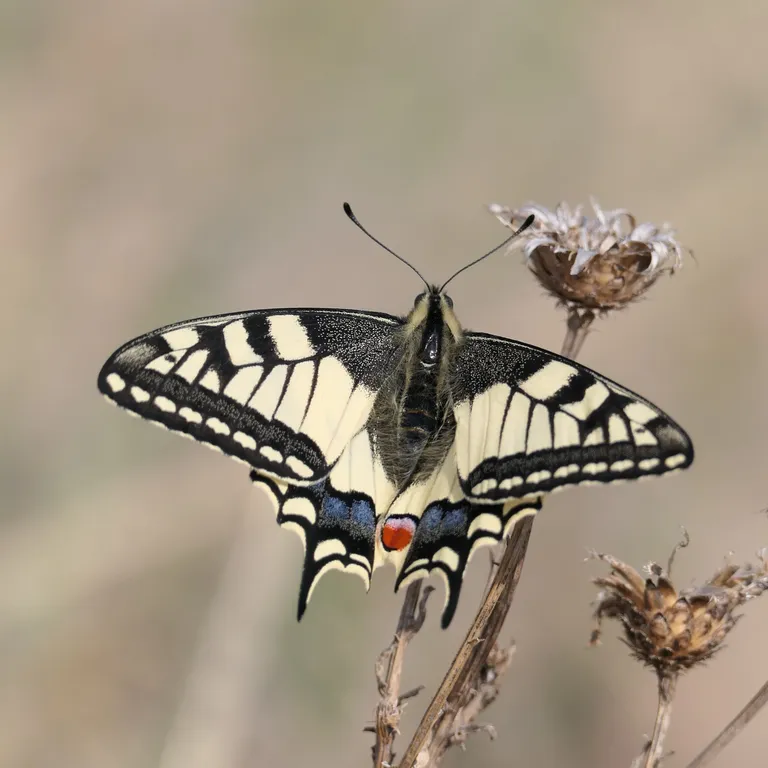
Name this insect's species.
Papilio machaon
